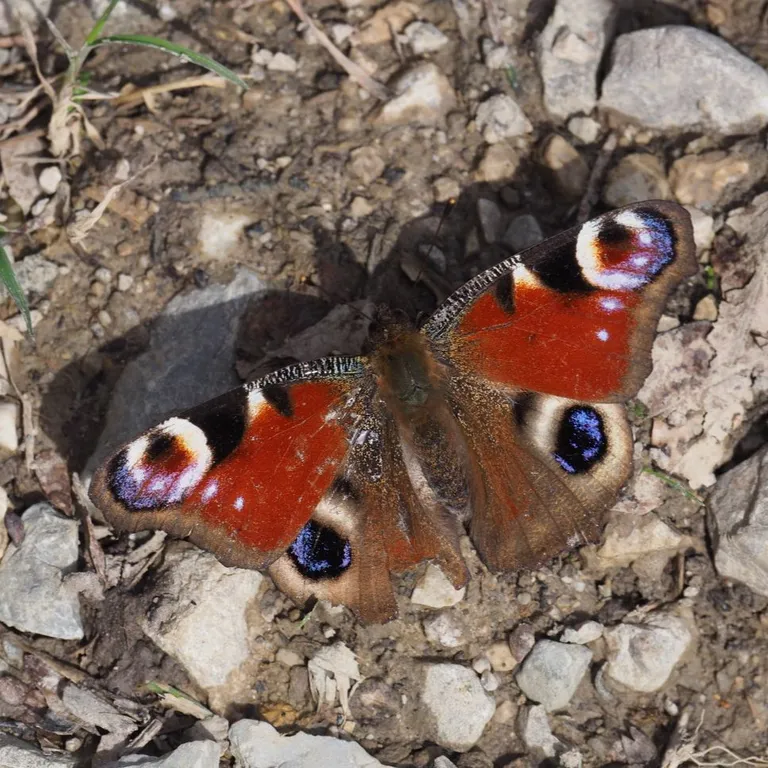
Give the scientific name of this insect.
Aglais io
